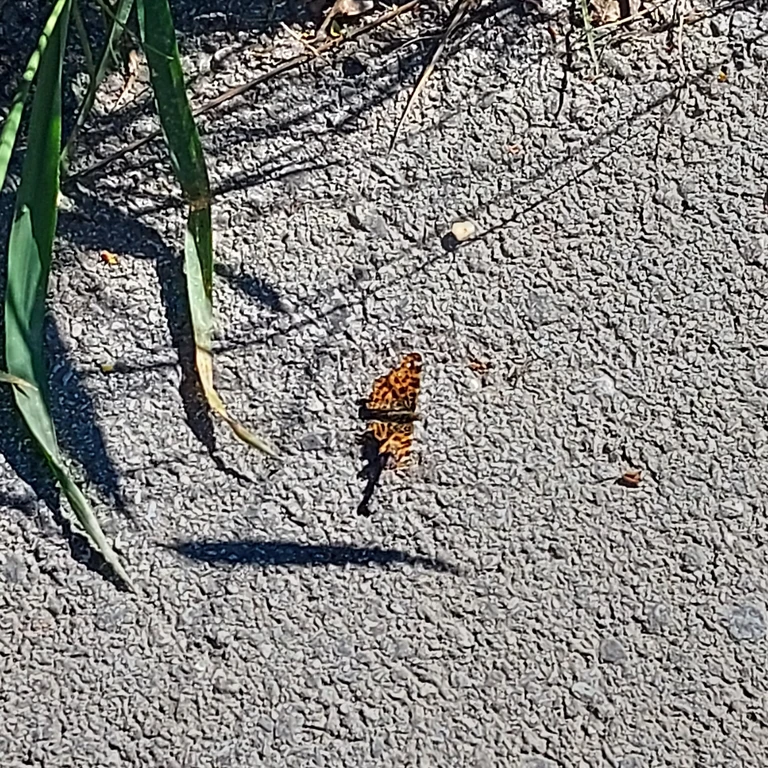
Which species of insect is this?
Araschnia levana
